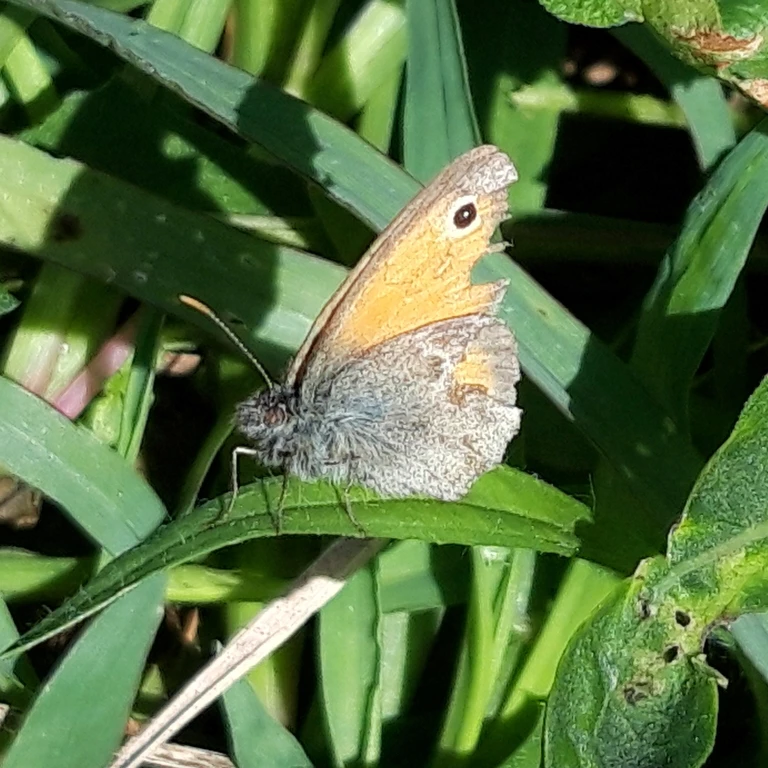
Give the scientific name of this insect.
Coenonympha pamphilus
